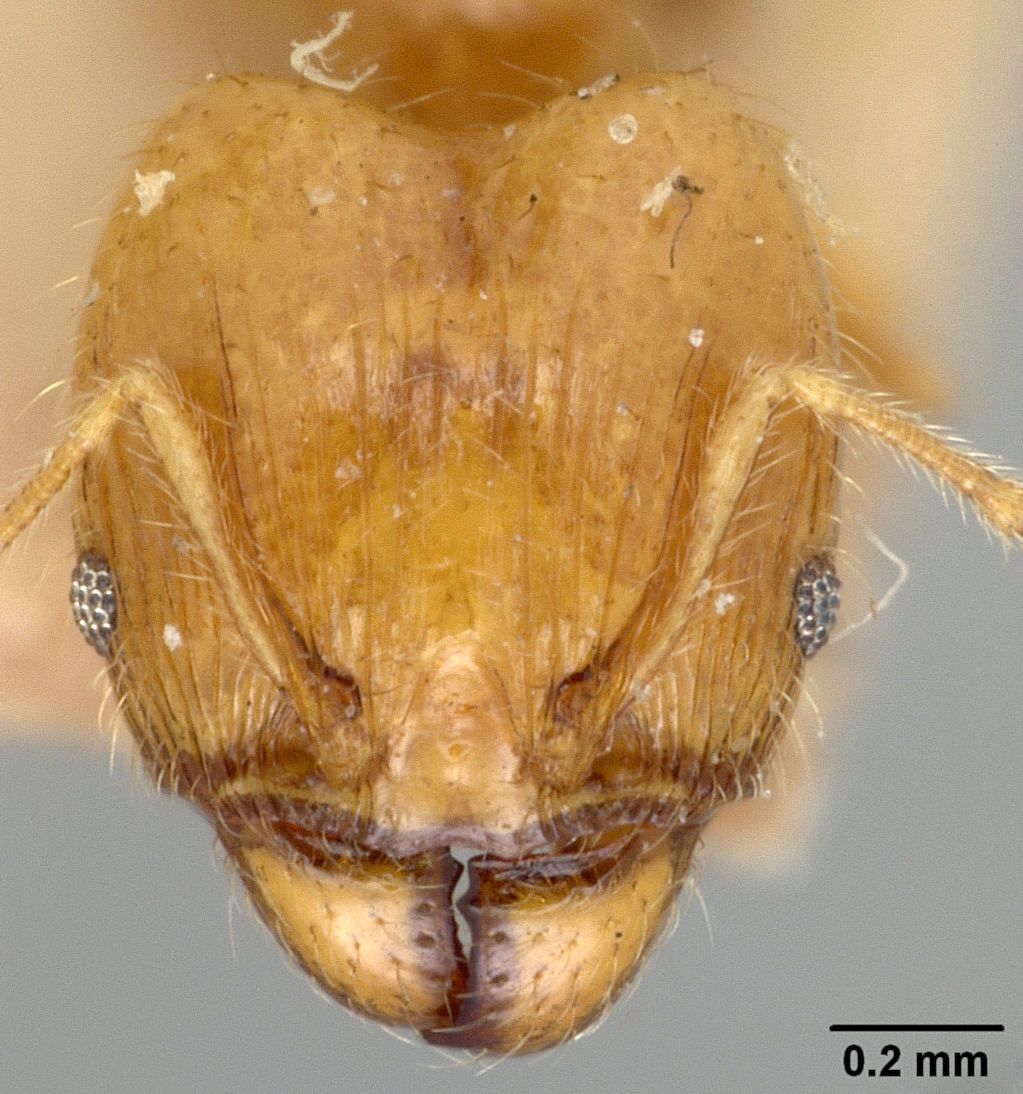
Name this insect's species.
Pheidole terresi
